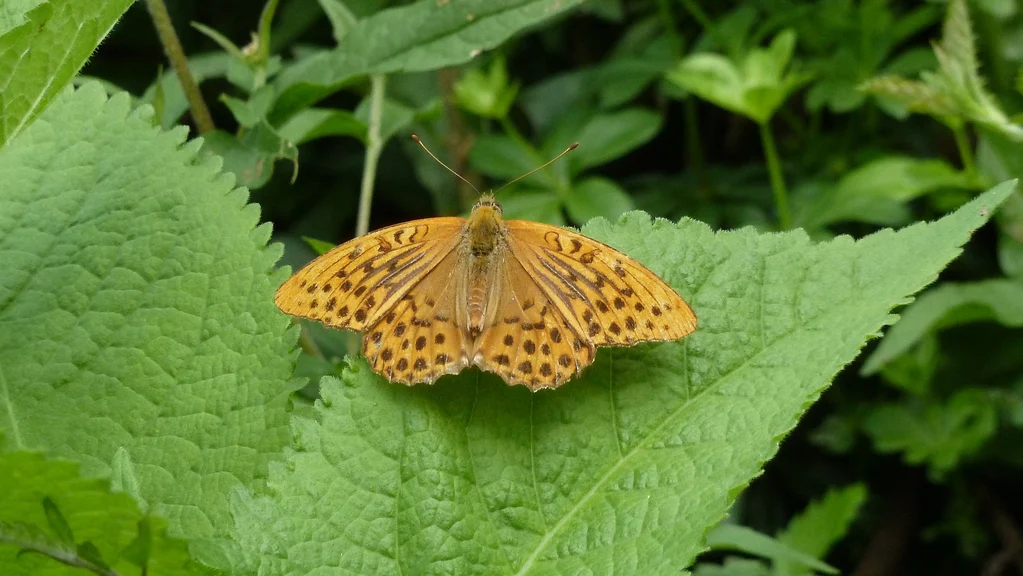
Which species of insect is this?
Argynnis paphia
